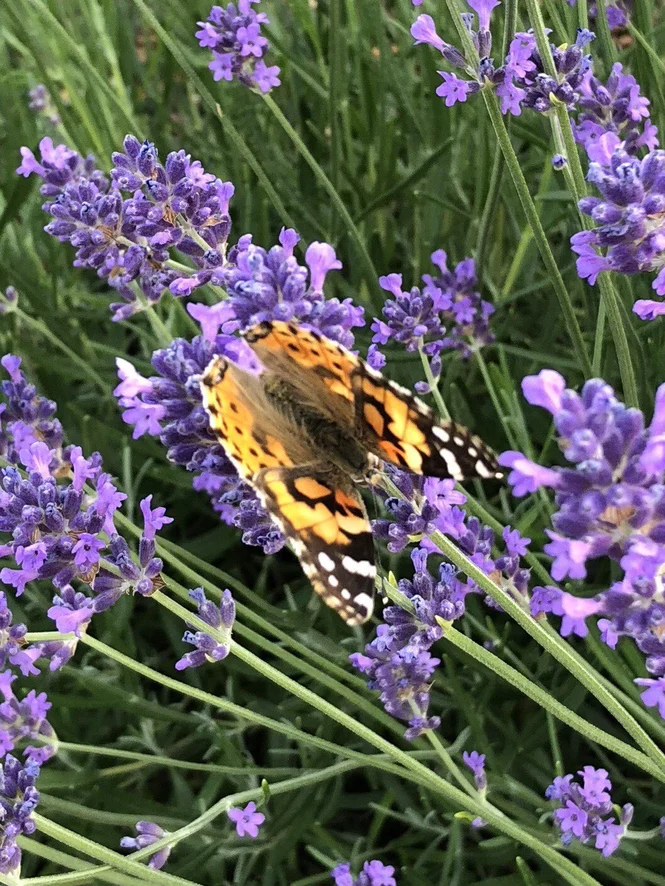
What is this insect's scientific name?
Vanessa cardui
